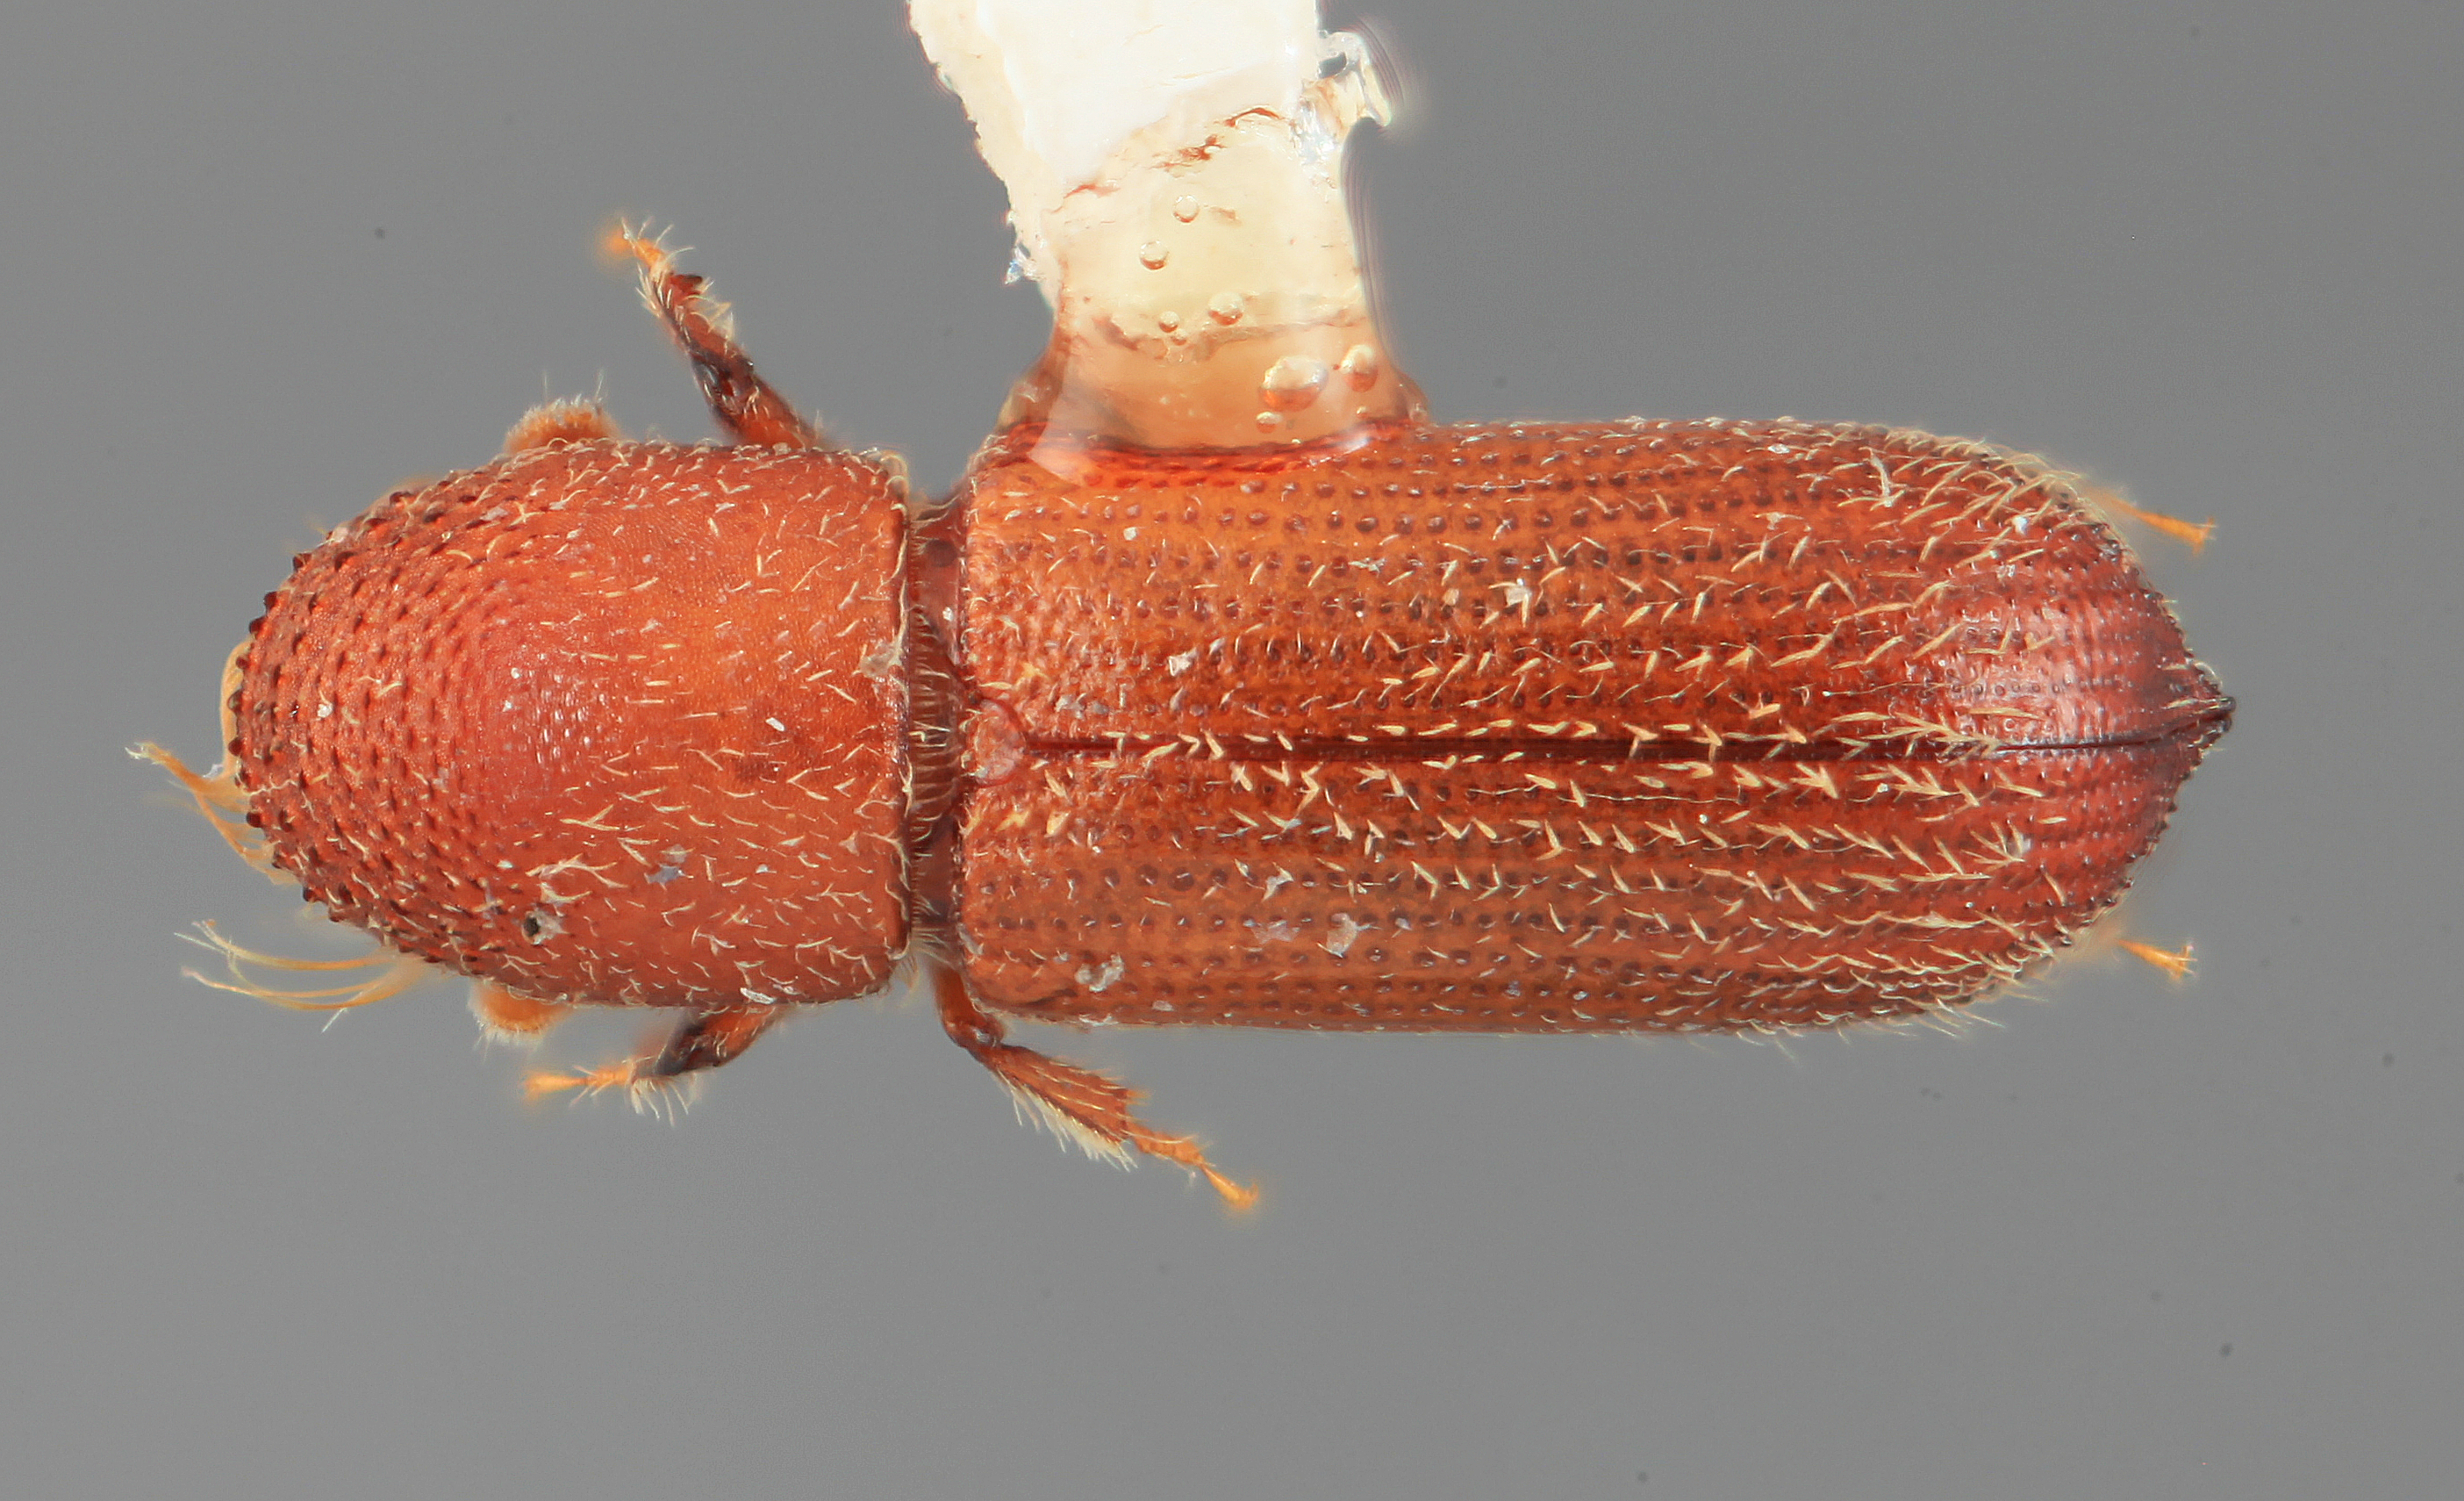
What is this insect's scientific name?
Micracis costaricensis
